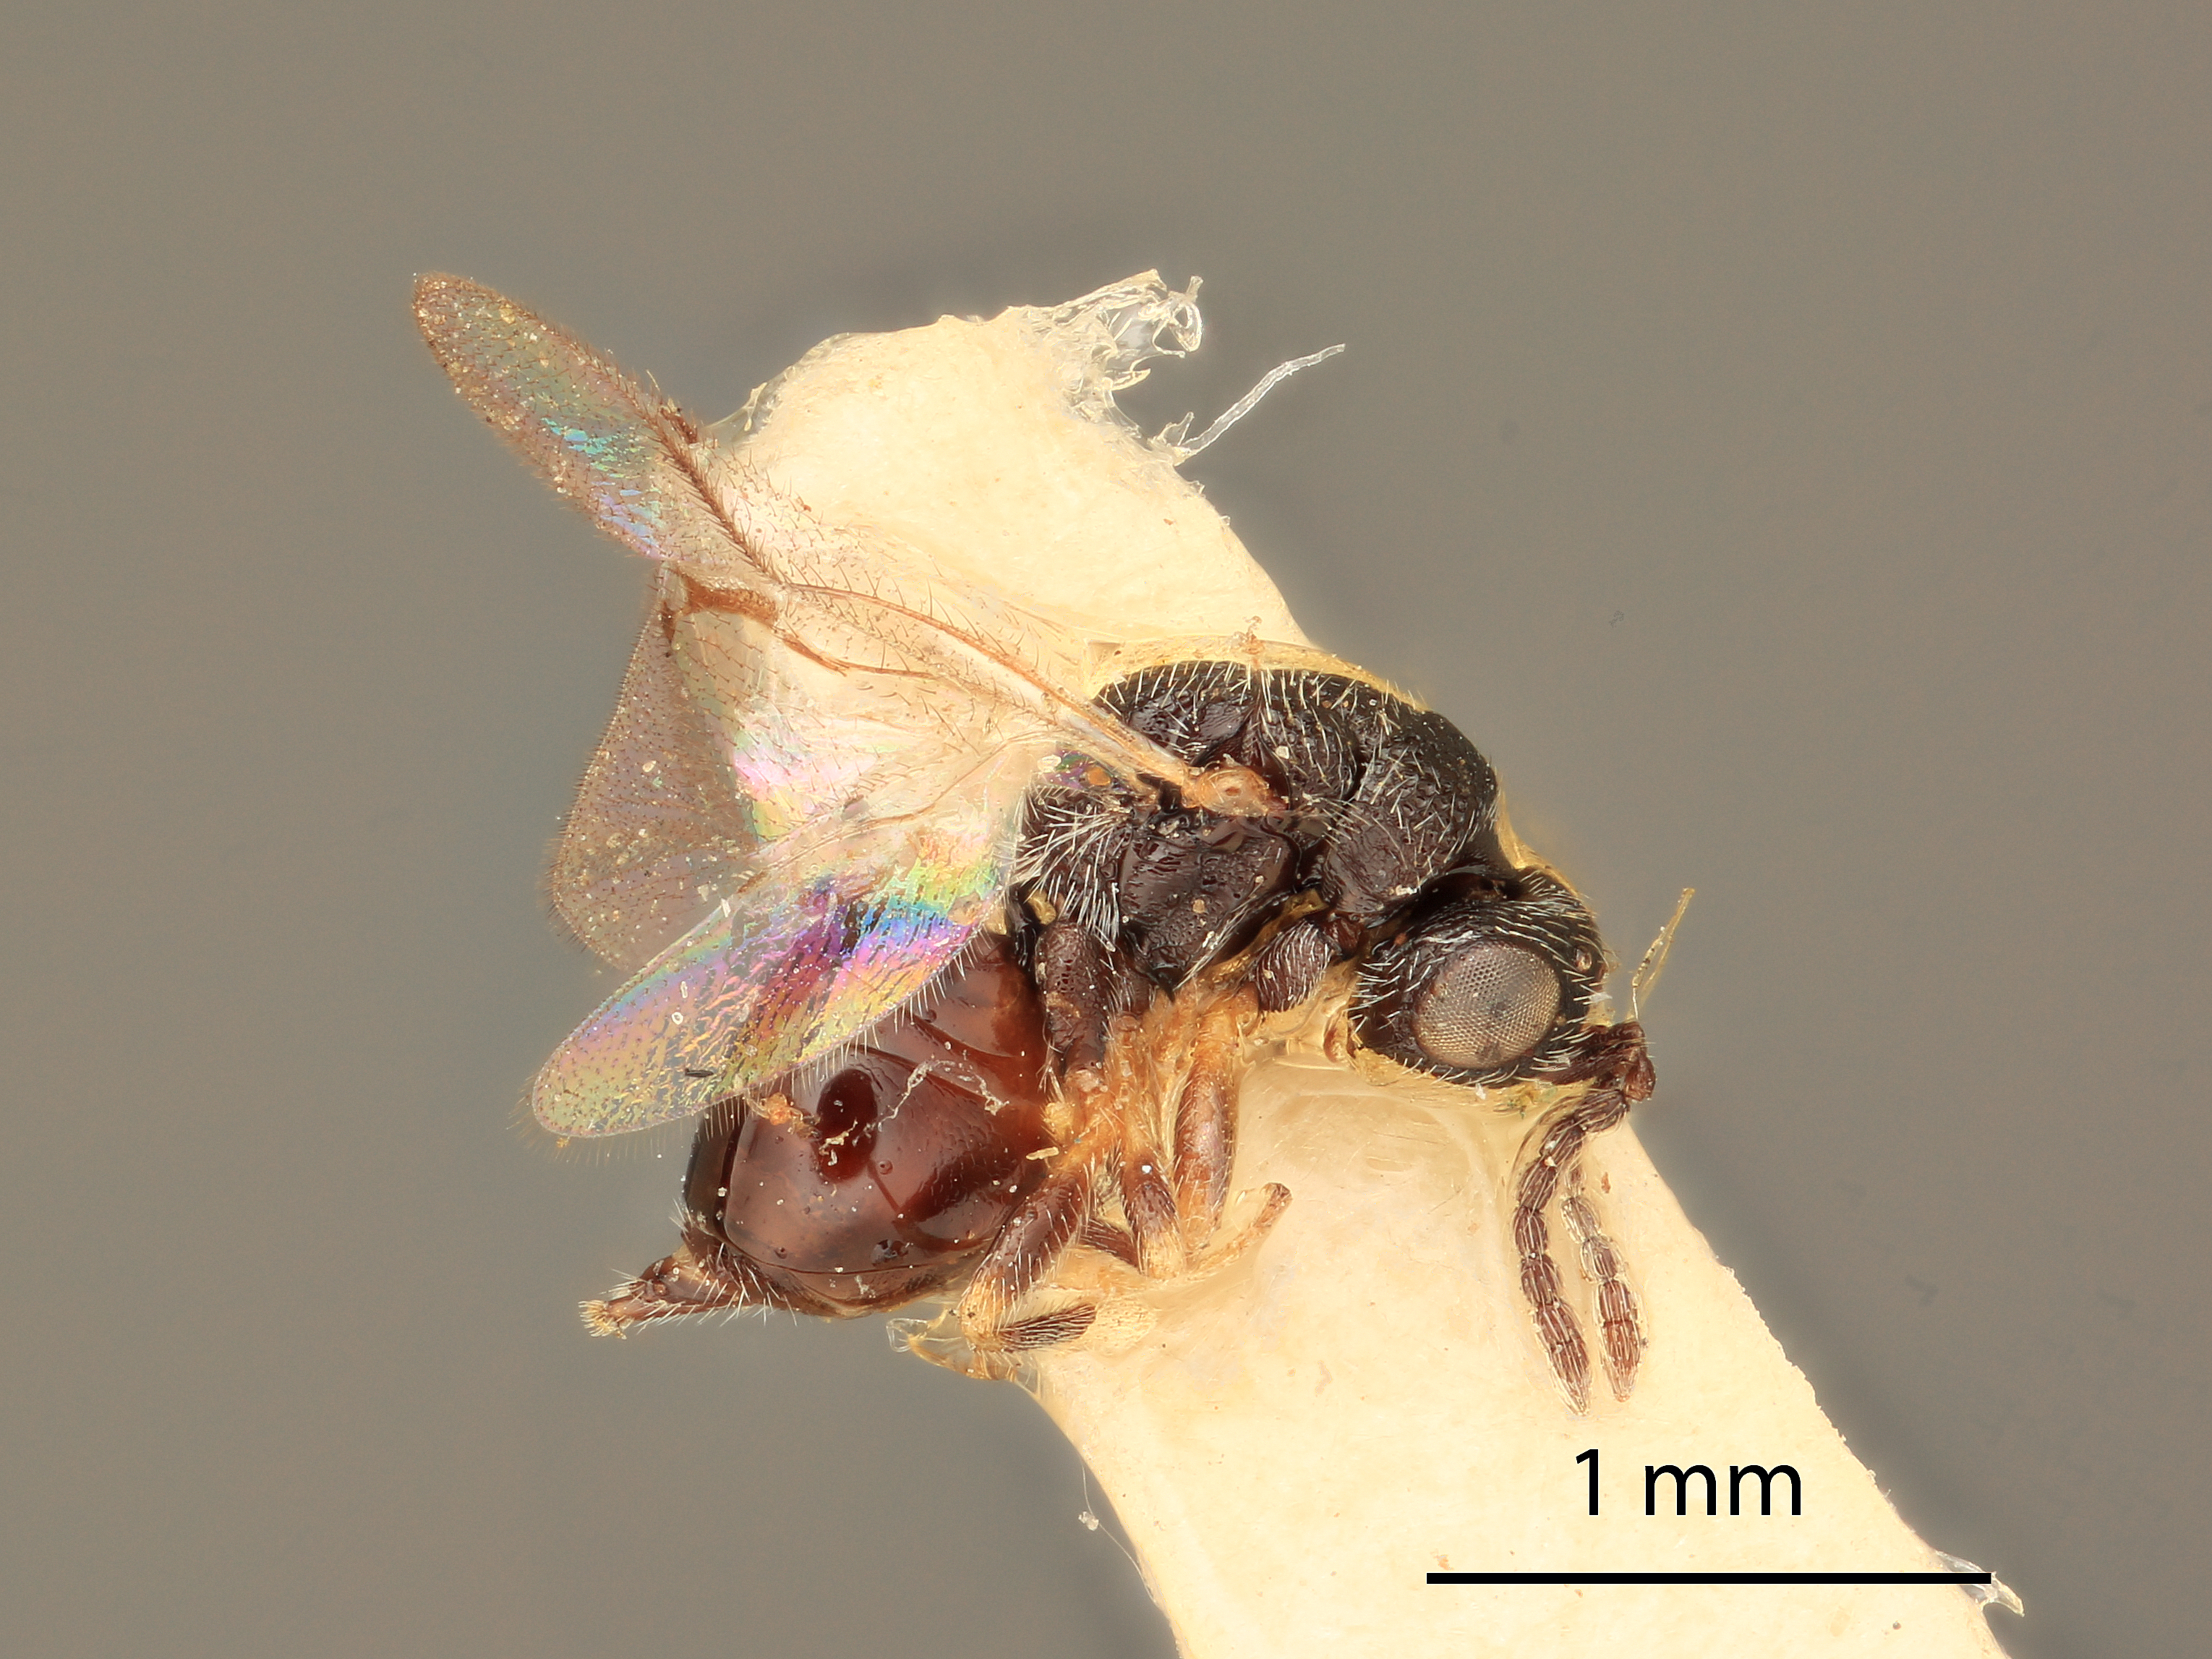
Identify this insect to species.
Eurytoma vadosa
